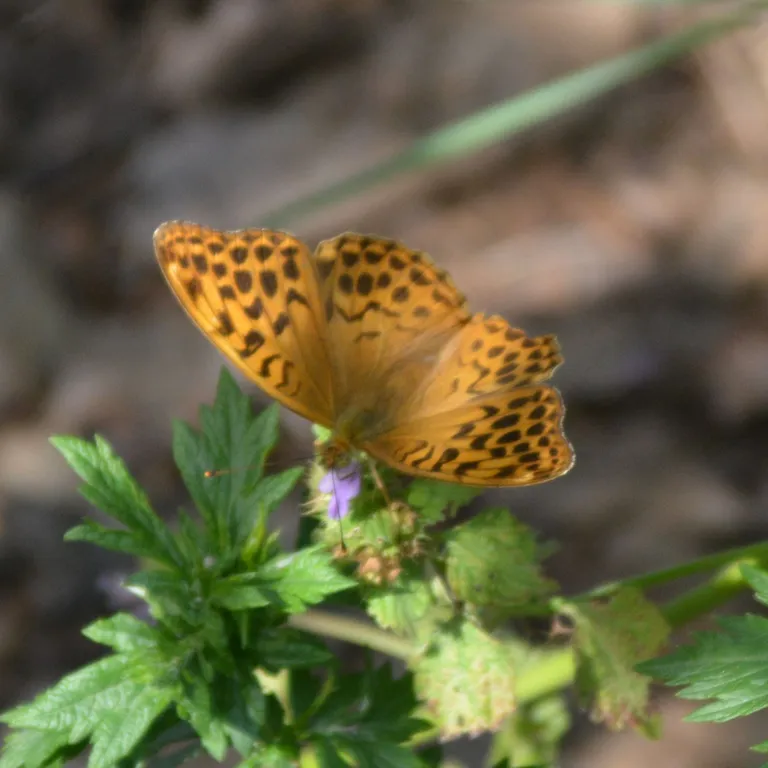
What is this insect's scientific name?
Argynnis paphia
